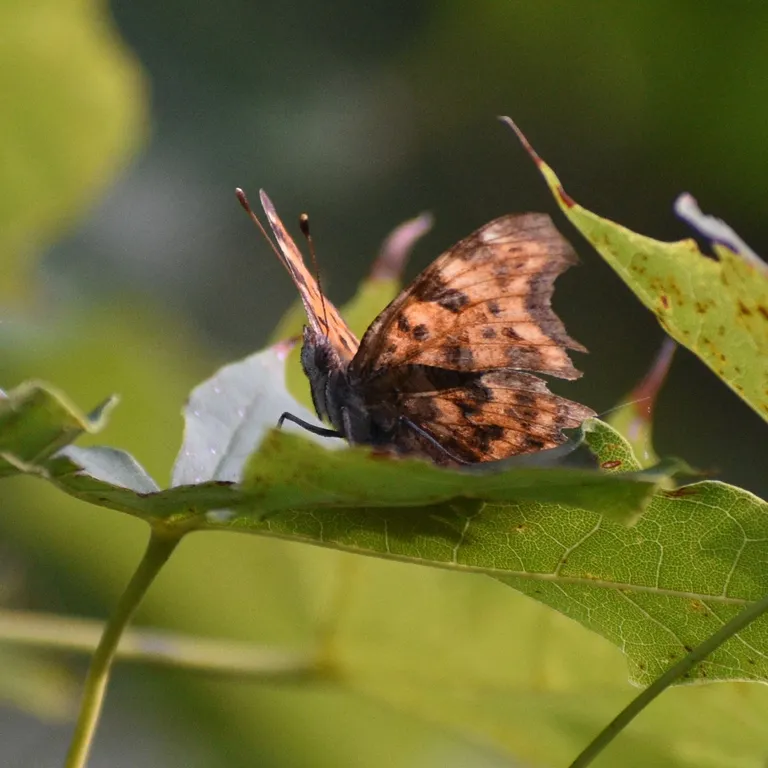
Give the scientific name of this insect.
Polygonia c-album
